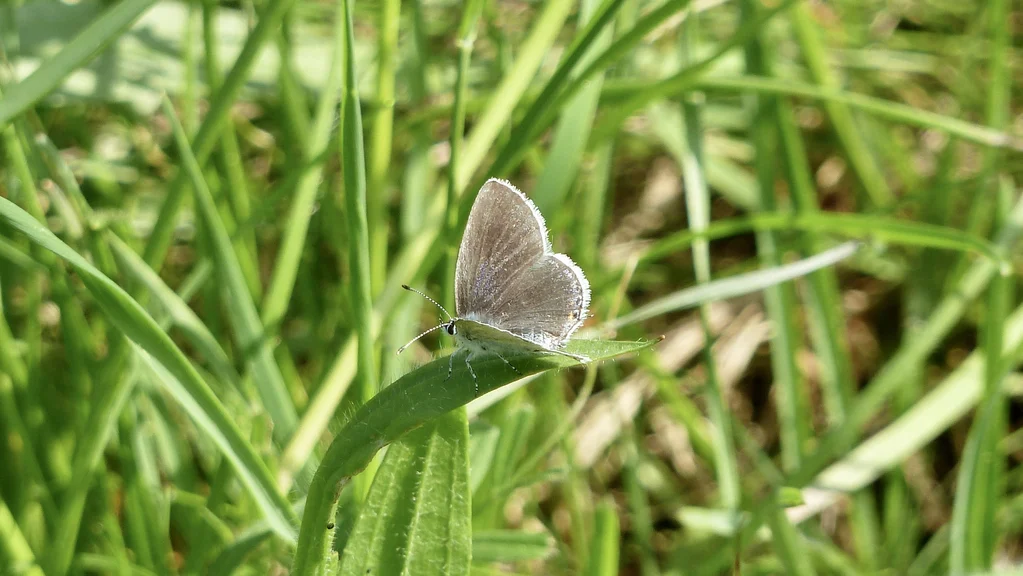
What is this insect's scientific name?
Cupido argiades (also Elkalyce argiades)
